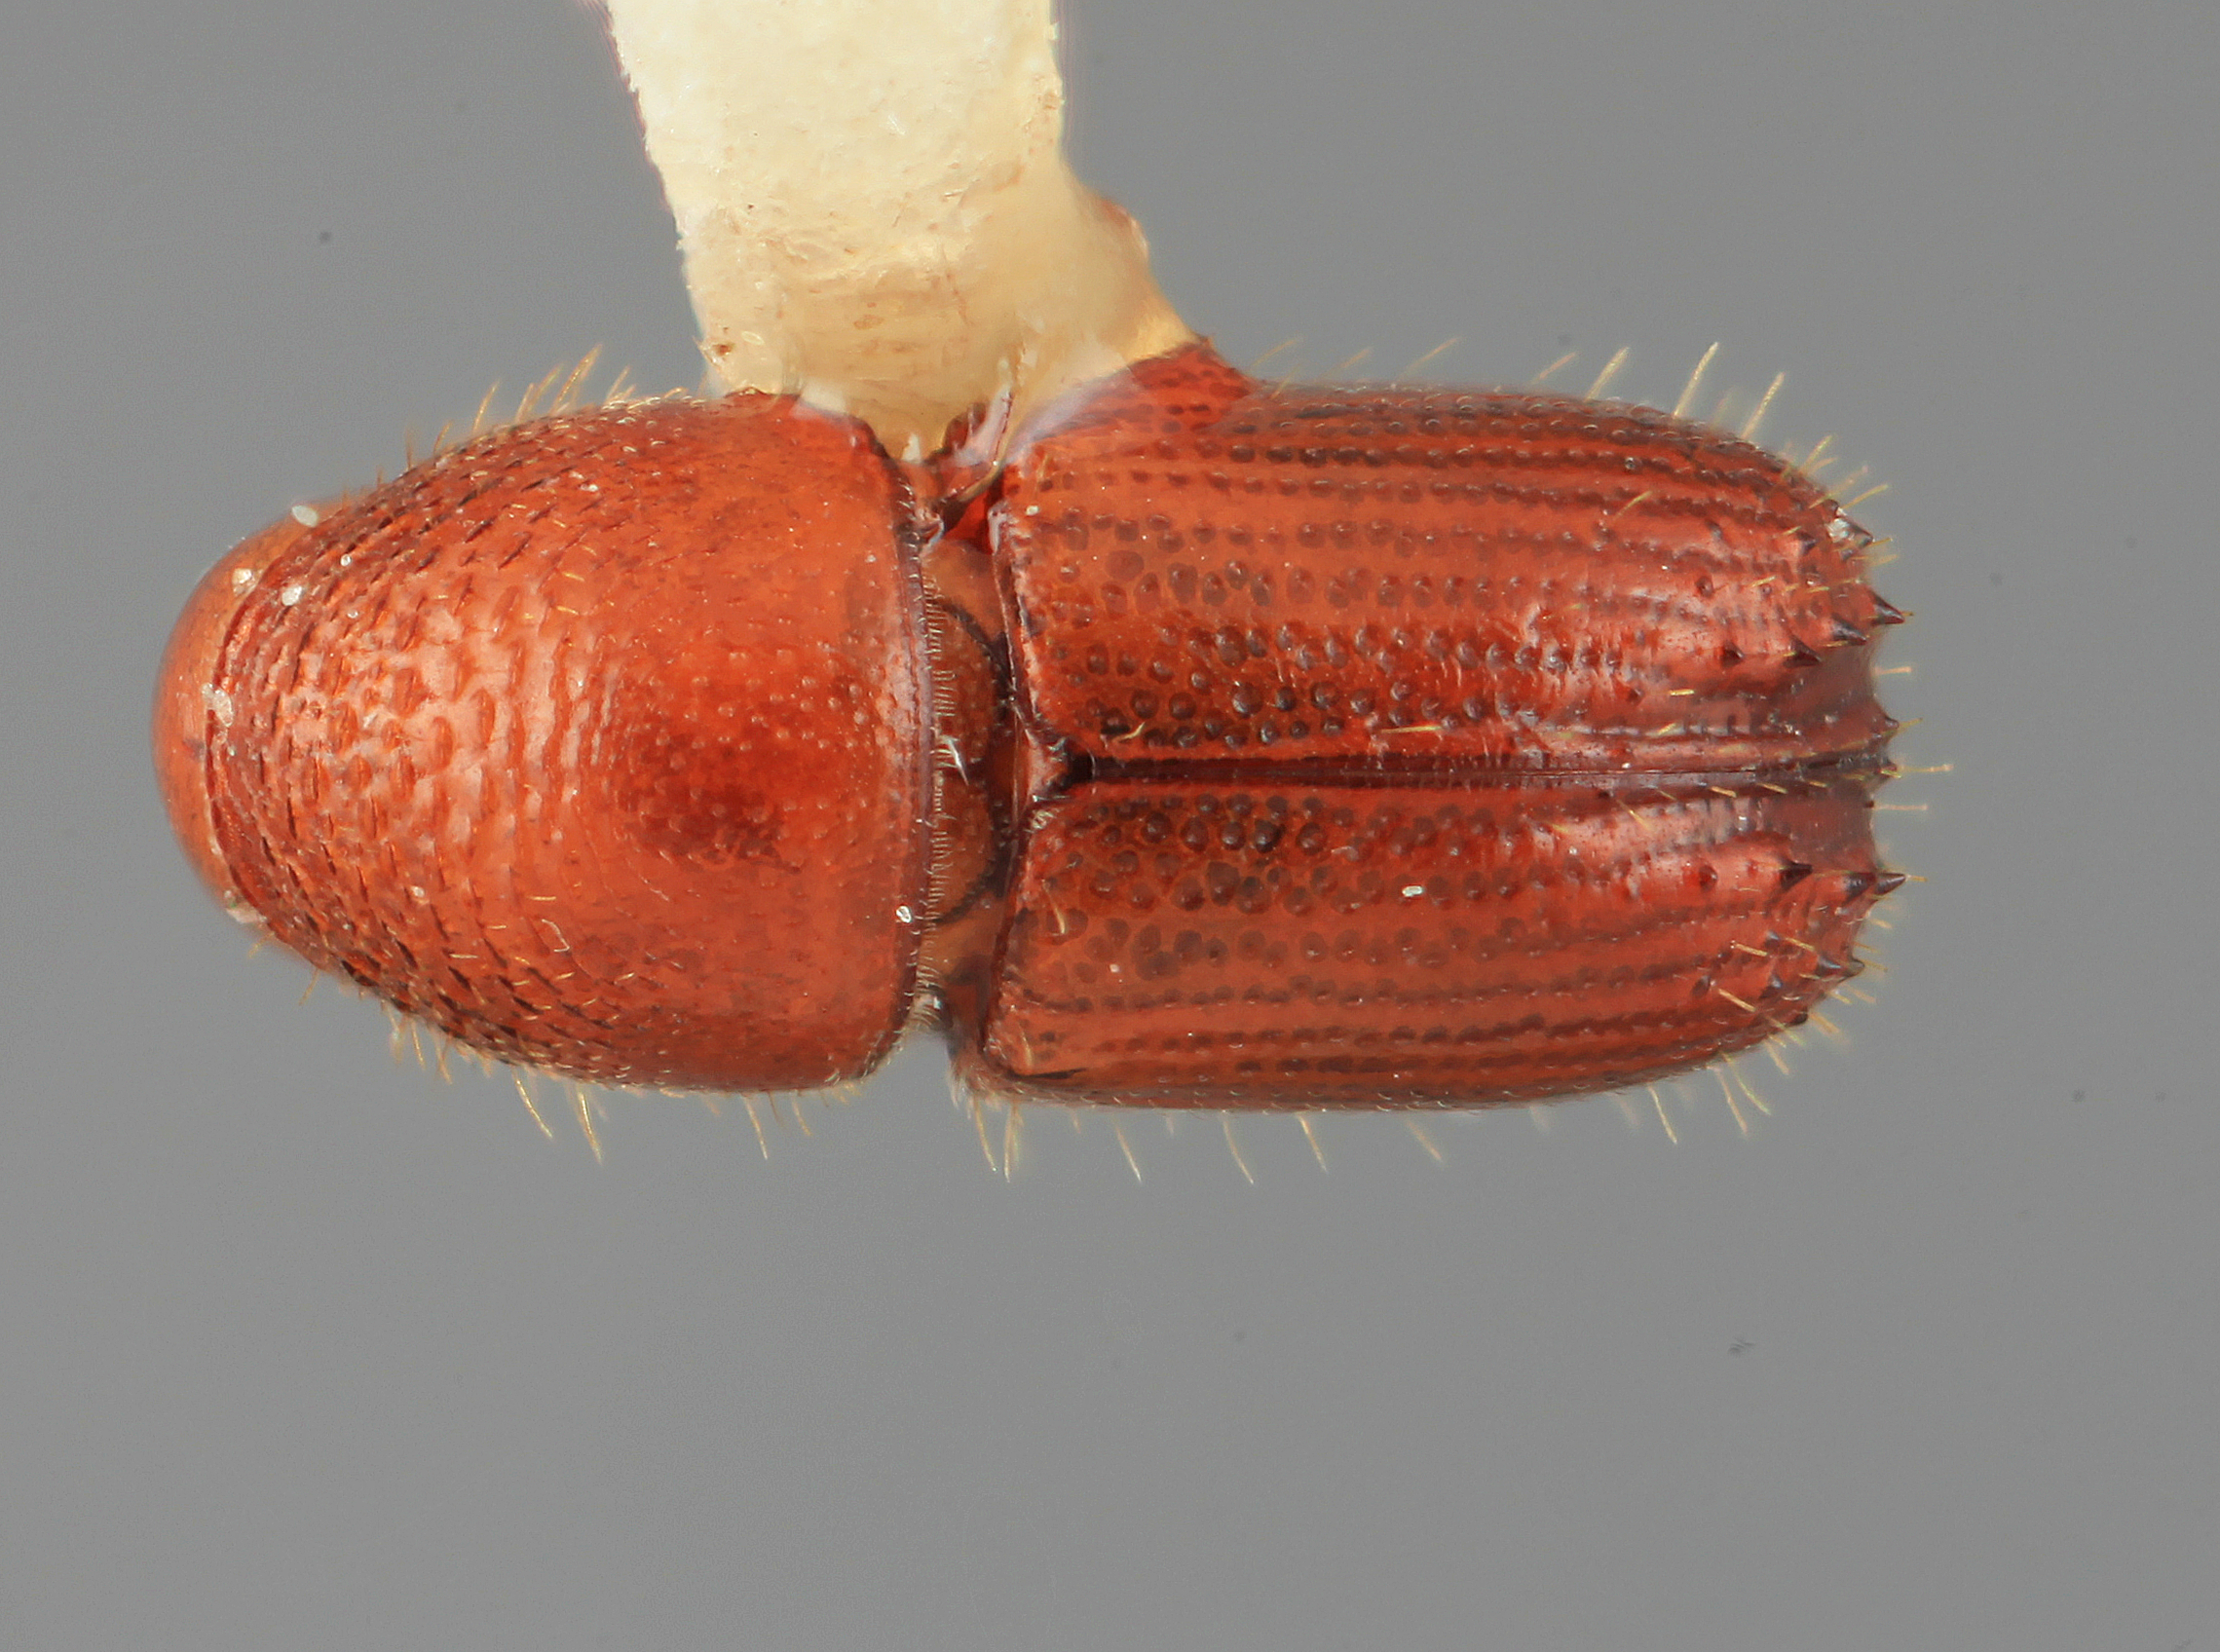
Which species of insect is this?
Phelloterus tersus
